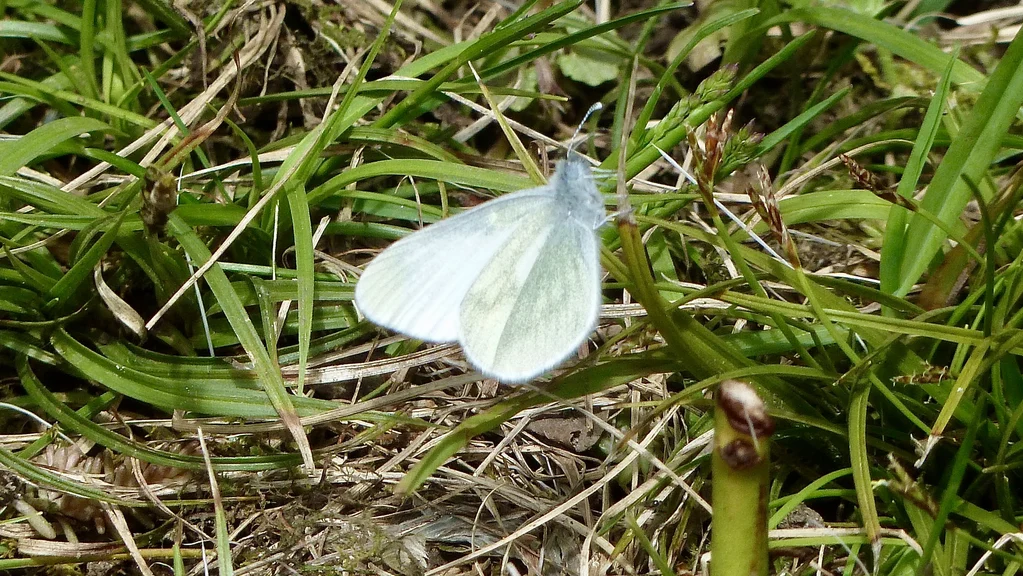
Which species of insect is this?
Leptidea sinapis/juvernica
